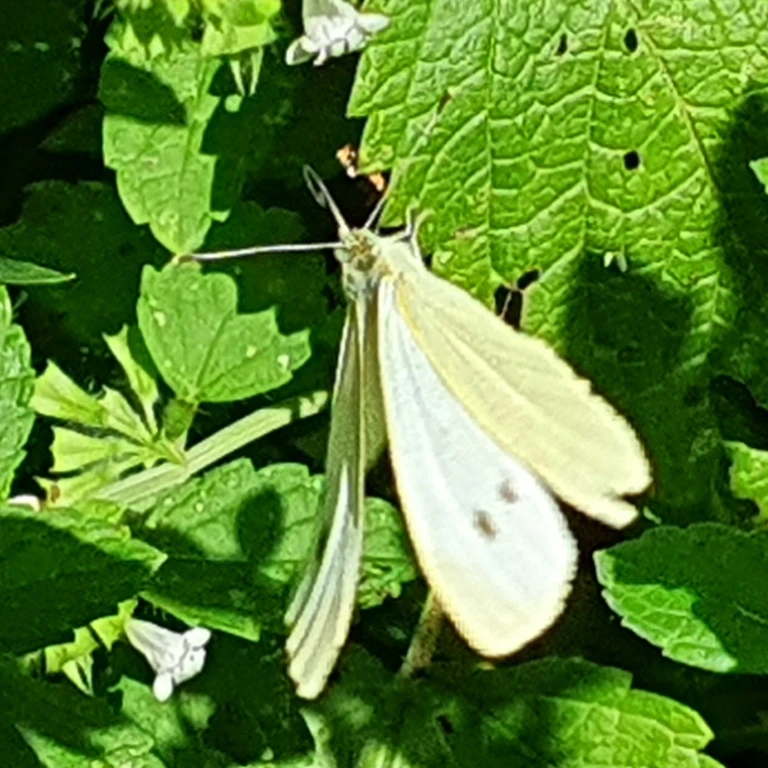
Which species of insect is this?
Pieris rapae
